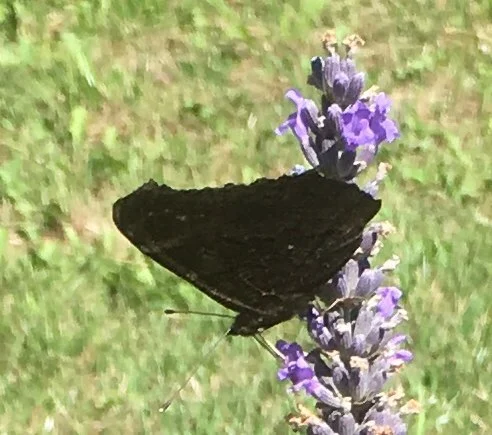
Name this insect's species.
Aglais io
